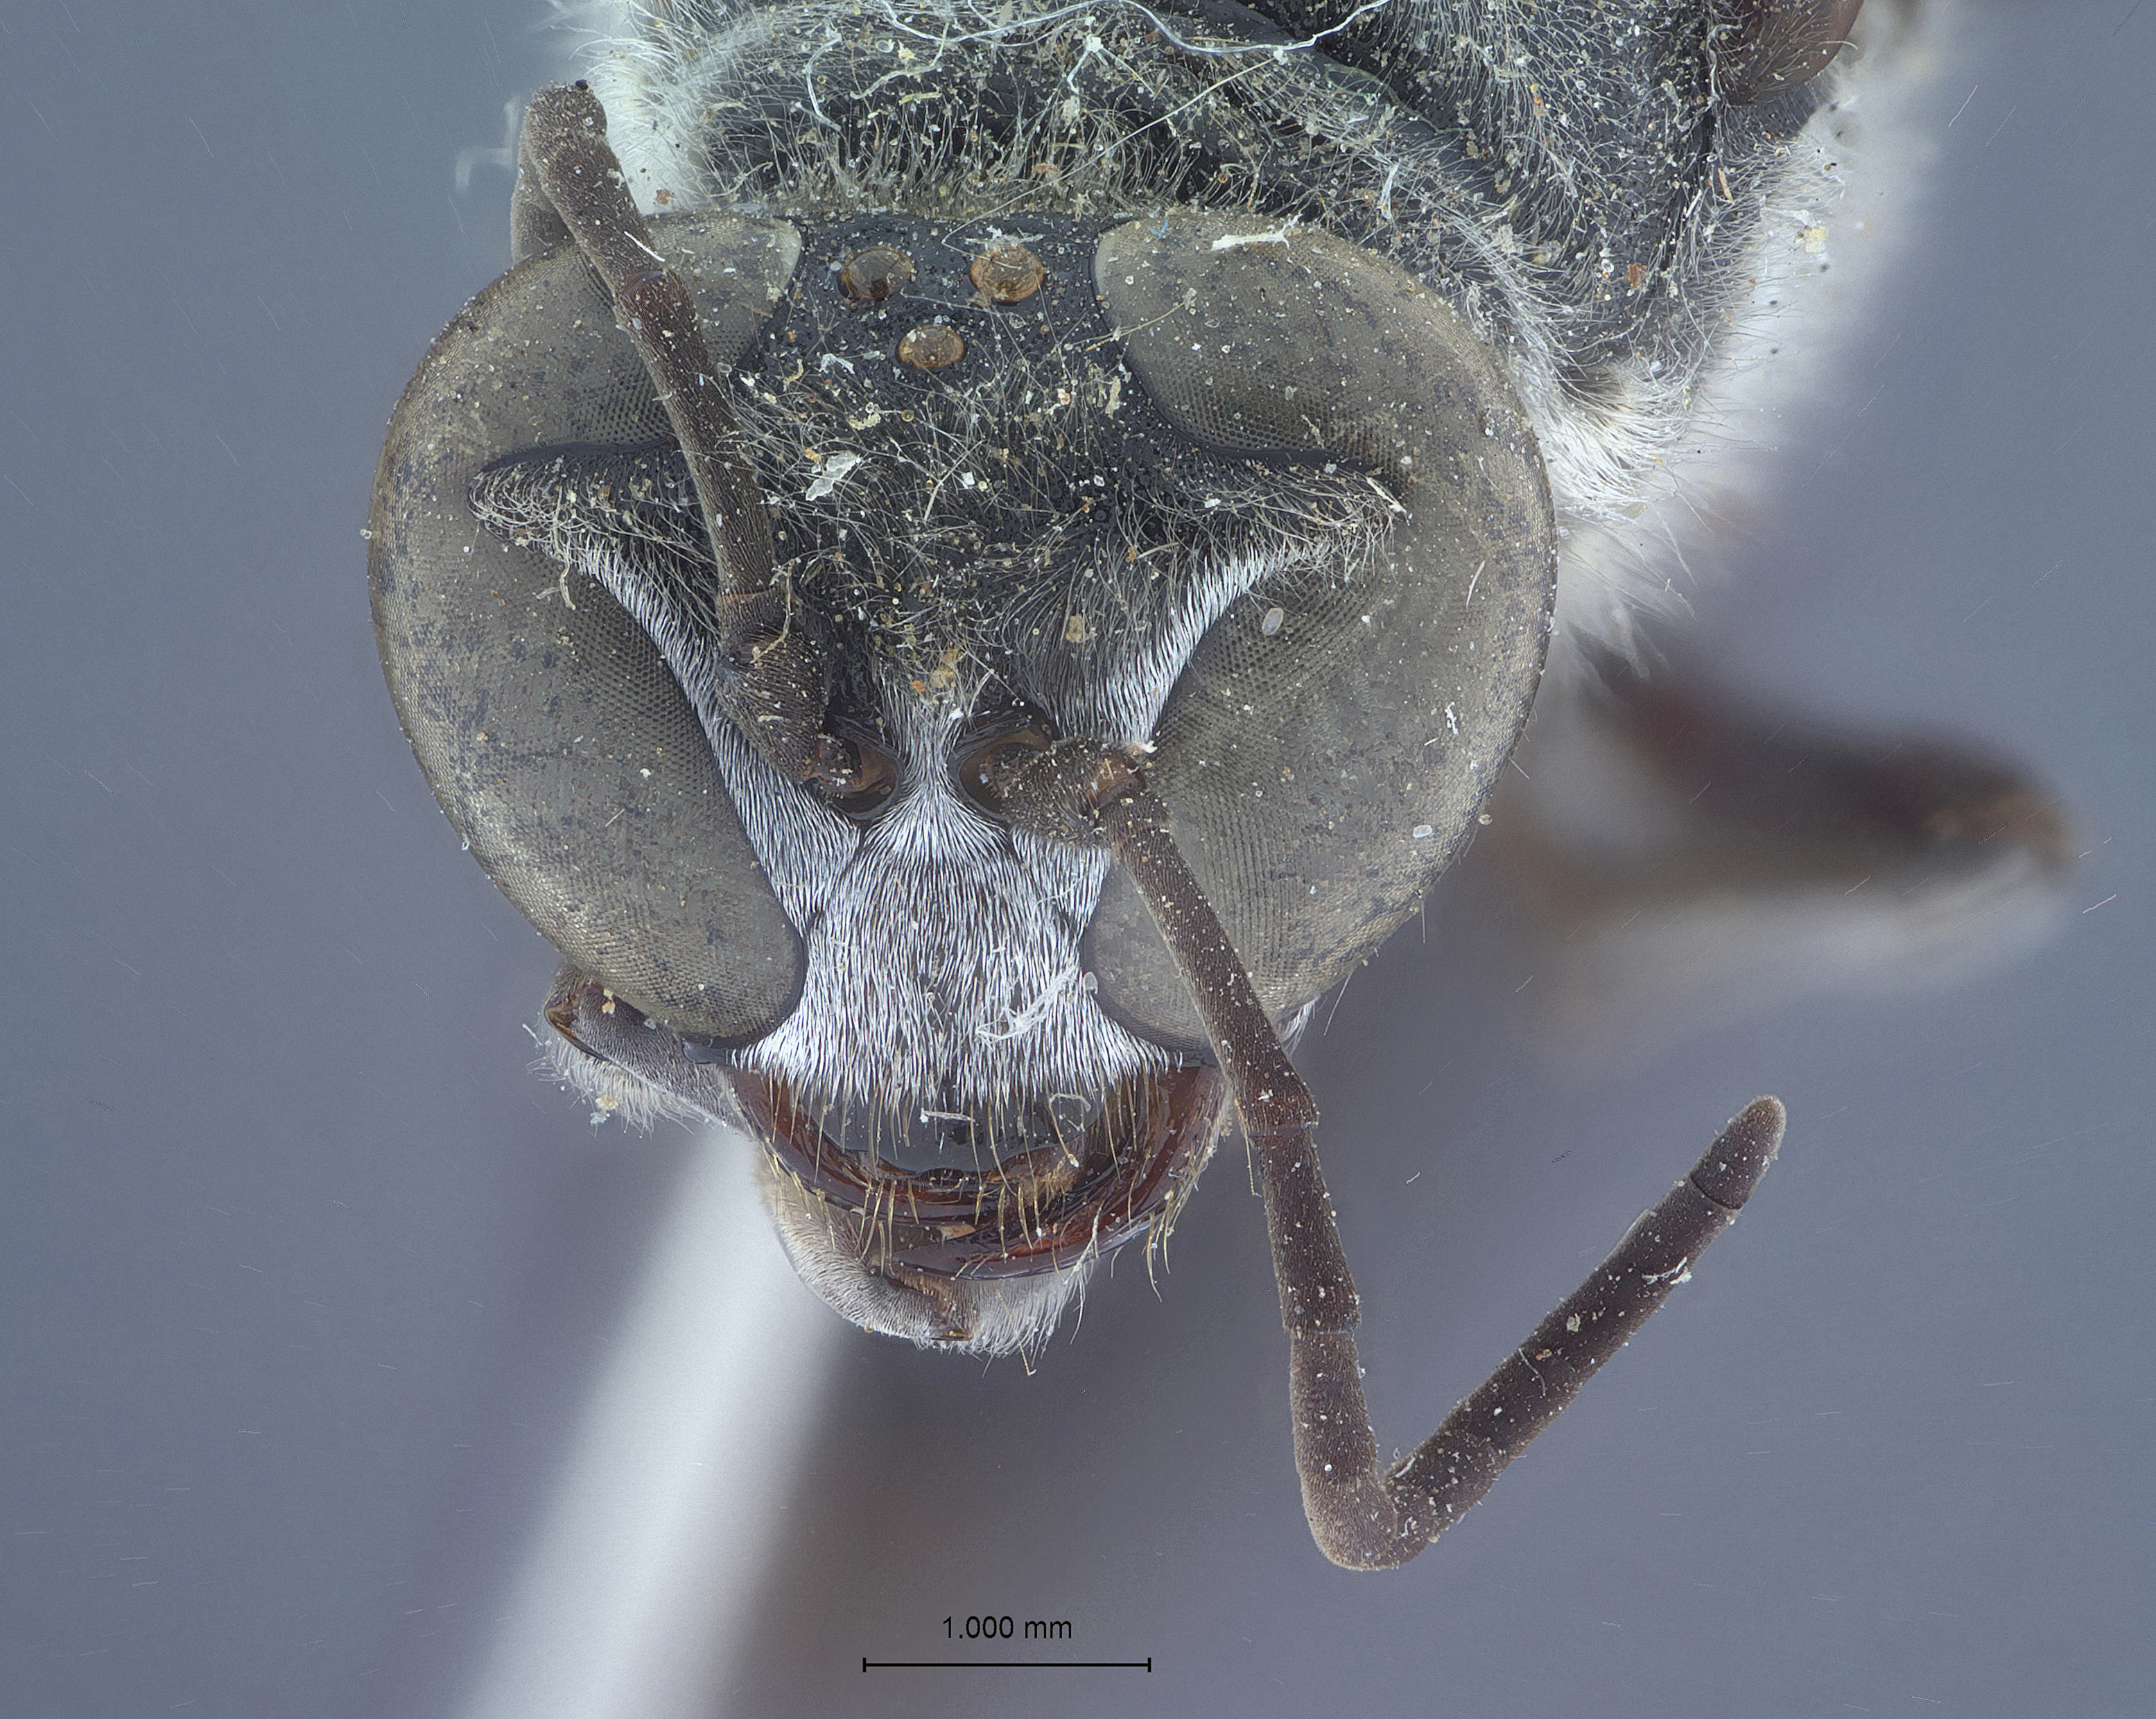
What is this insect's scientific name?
Trypoxylon albiquilosum
